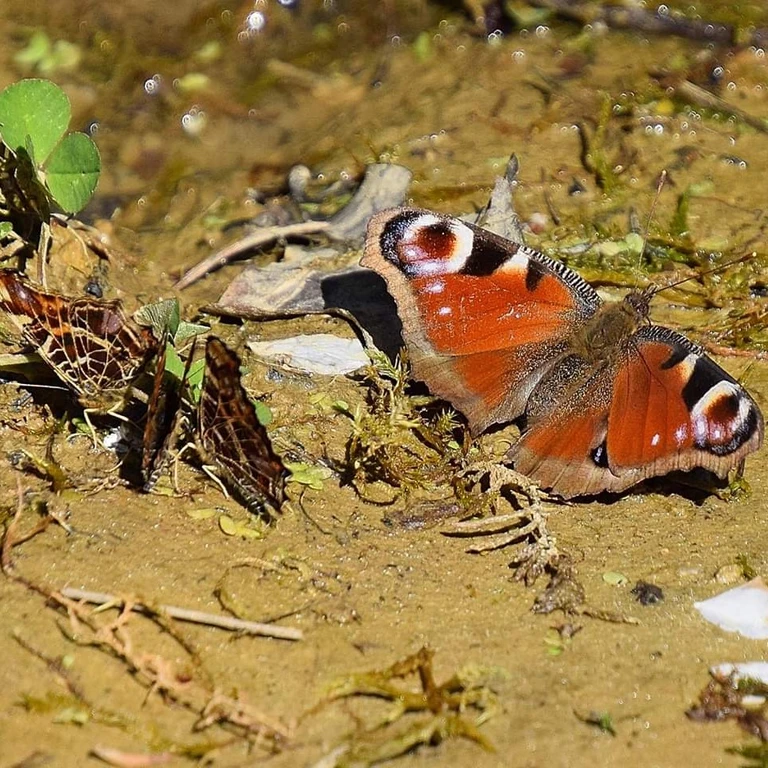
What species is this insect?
Aglais io
